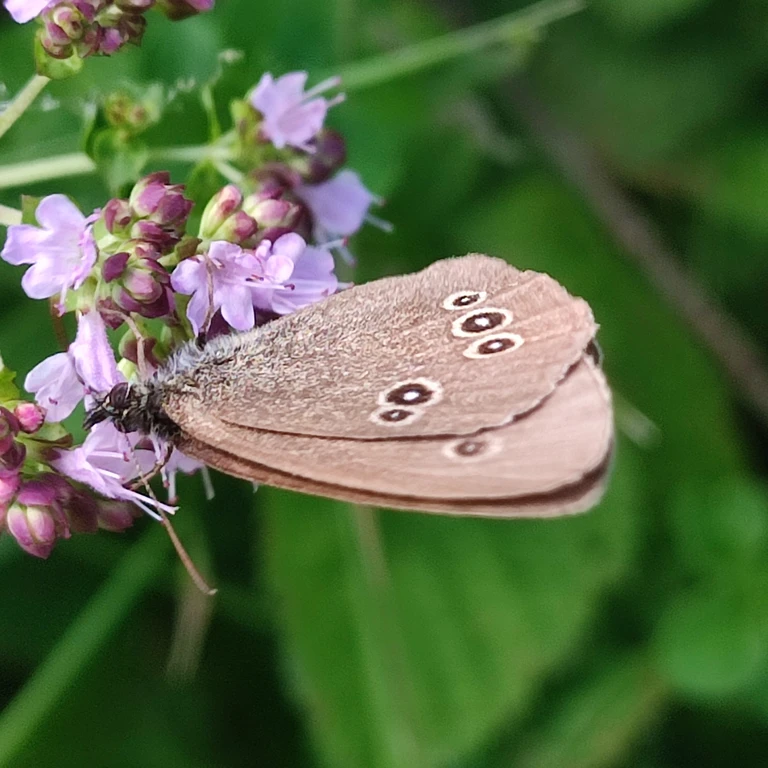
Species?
Aphantopus hyperantus
